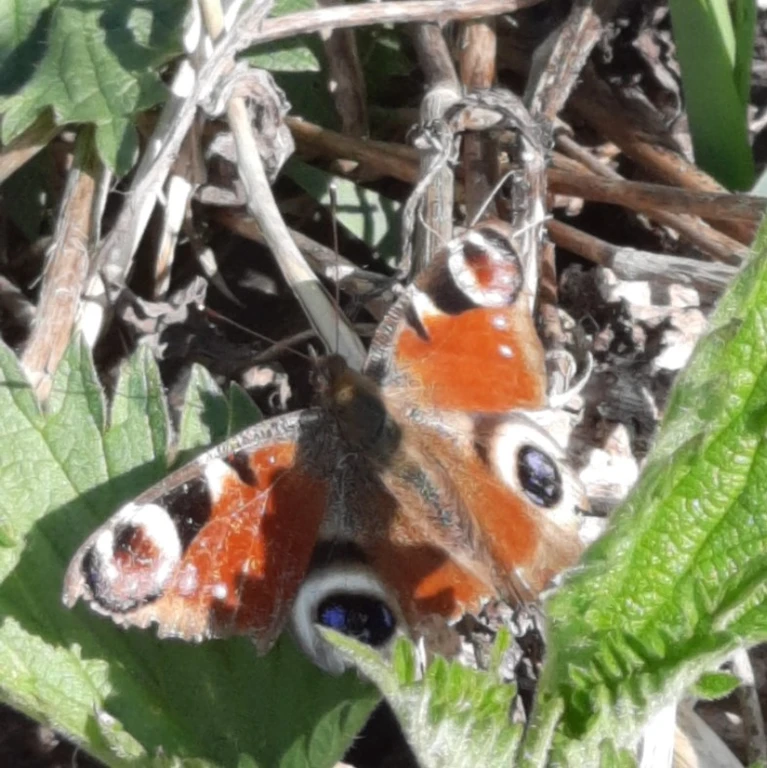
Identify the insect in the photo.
Aglais io
